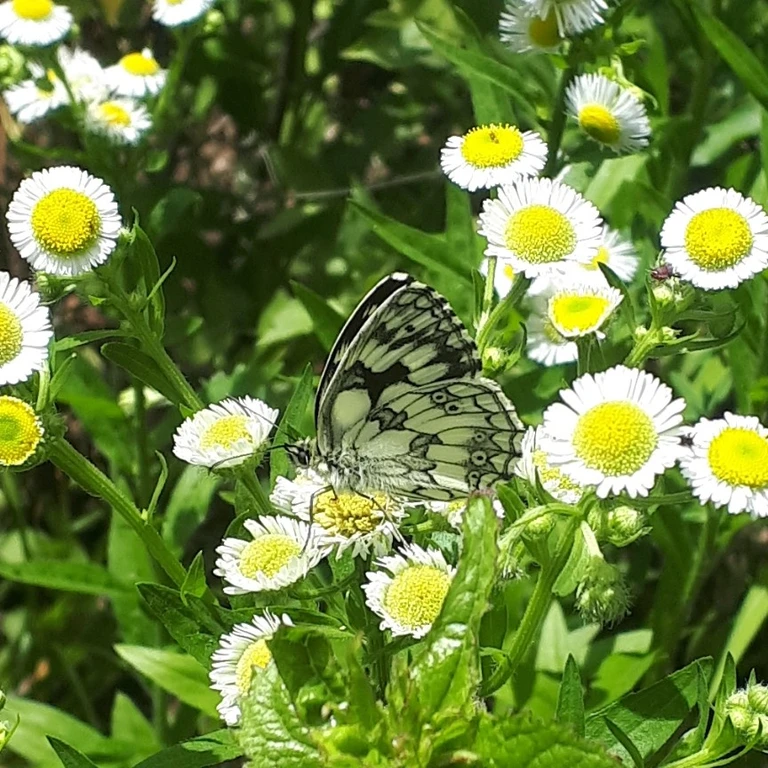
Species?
Melanargia galathea
